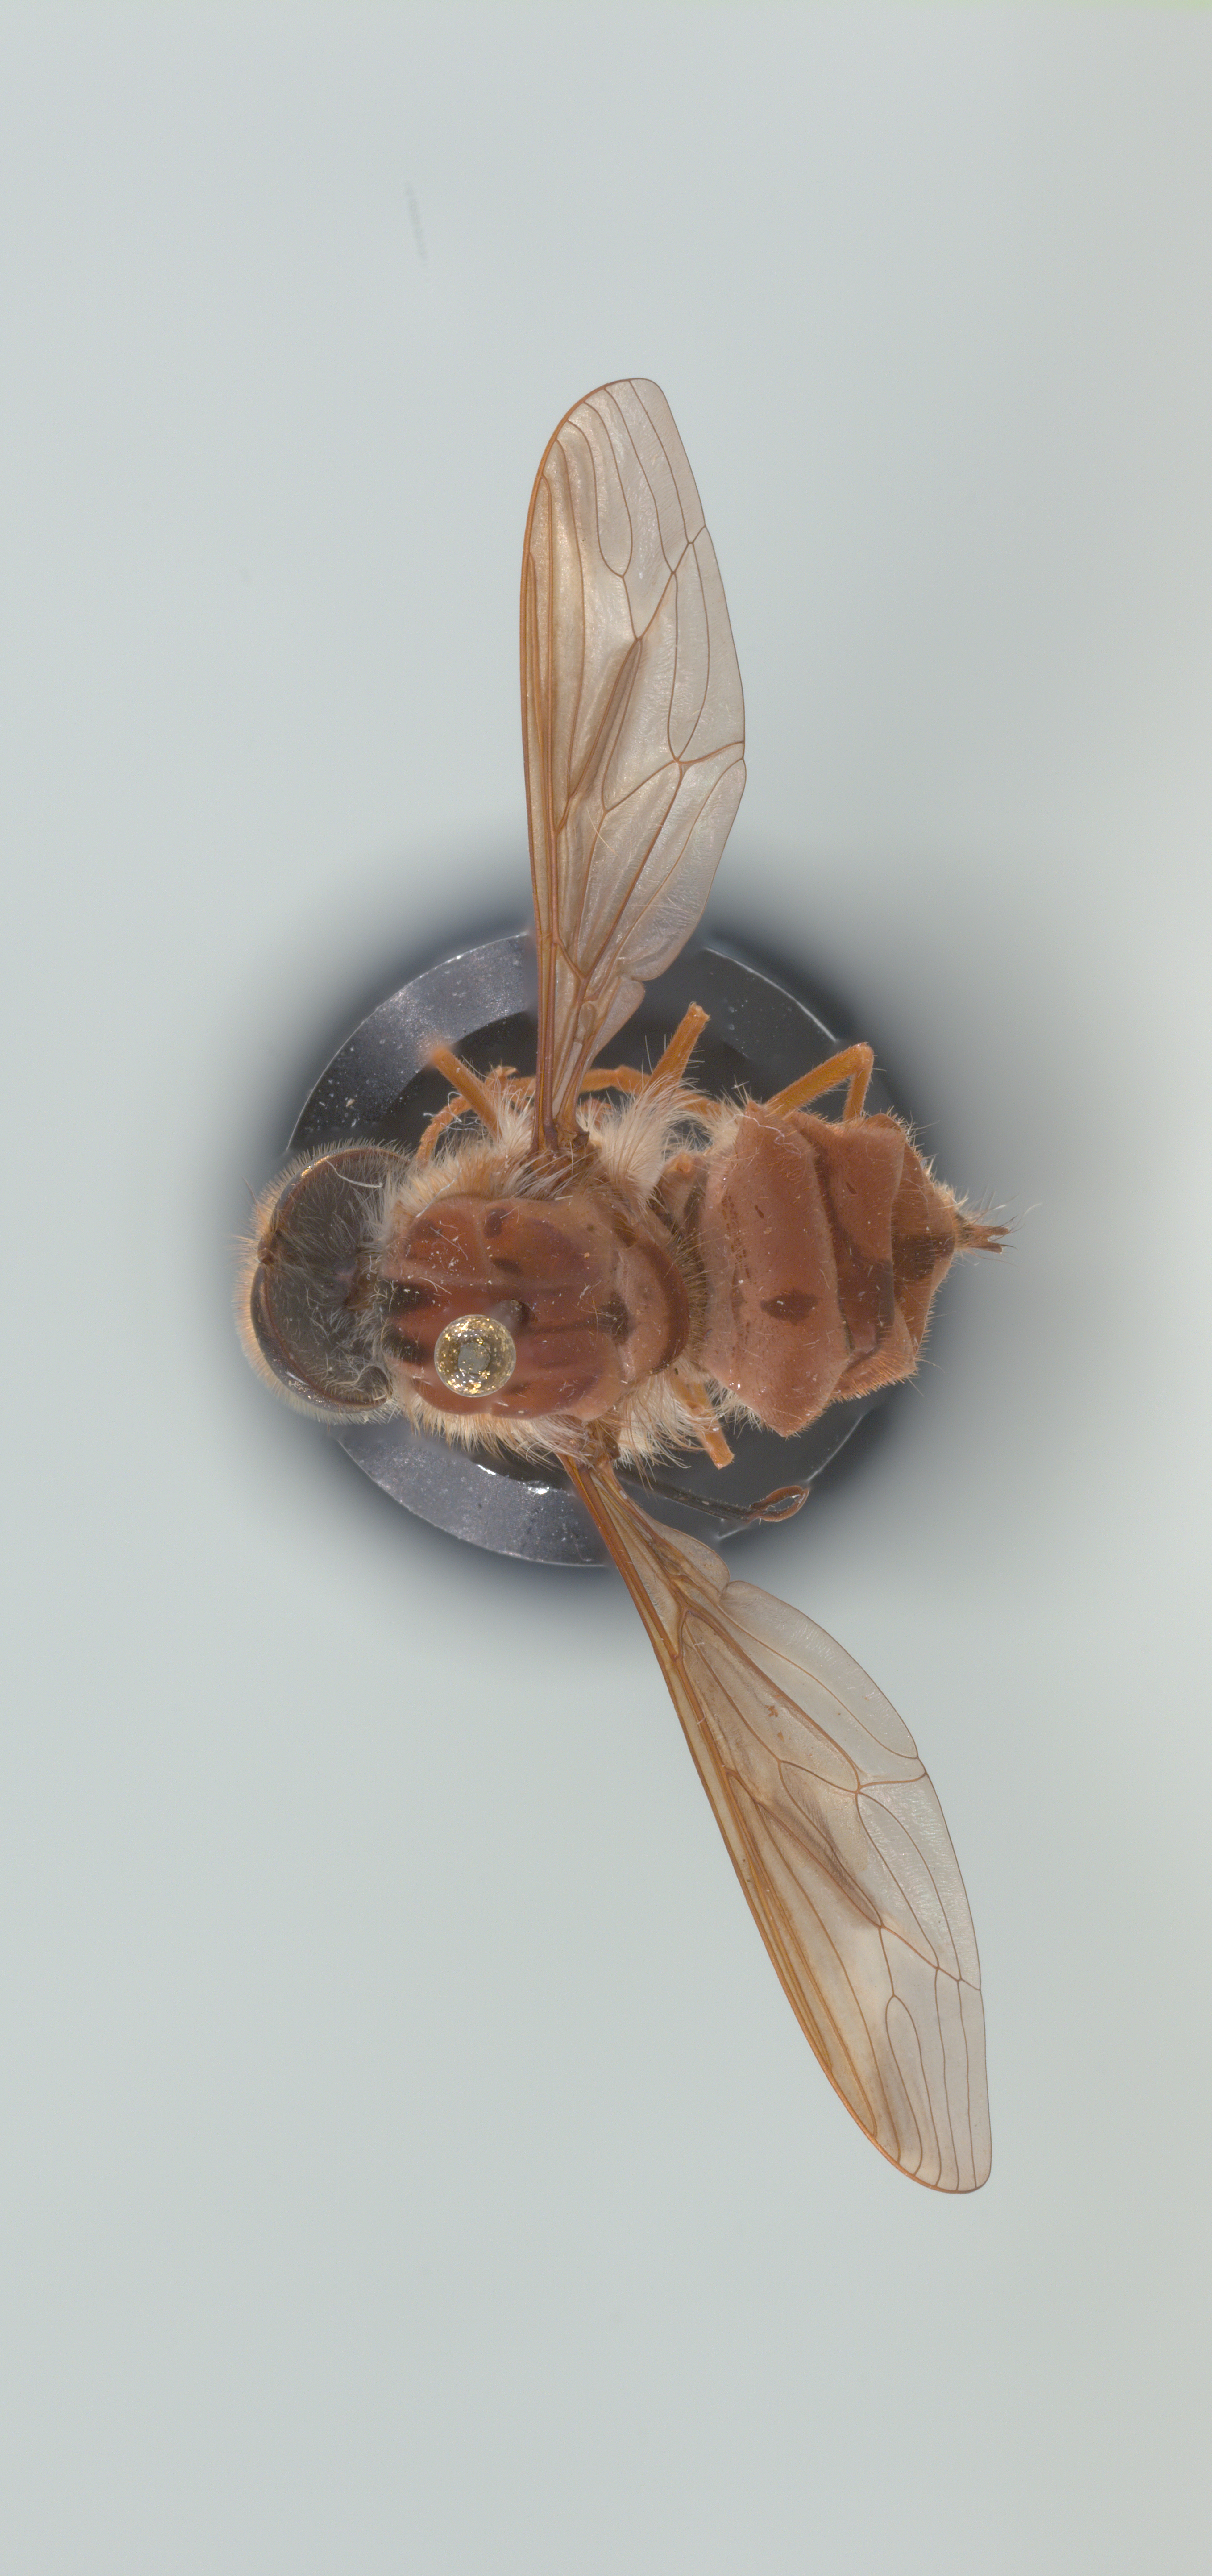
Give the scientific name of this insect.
Hirmoneura nubipennis (also Trichophthalma nubipennis)
